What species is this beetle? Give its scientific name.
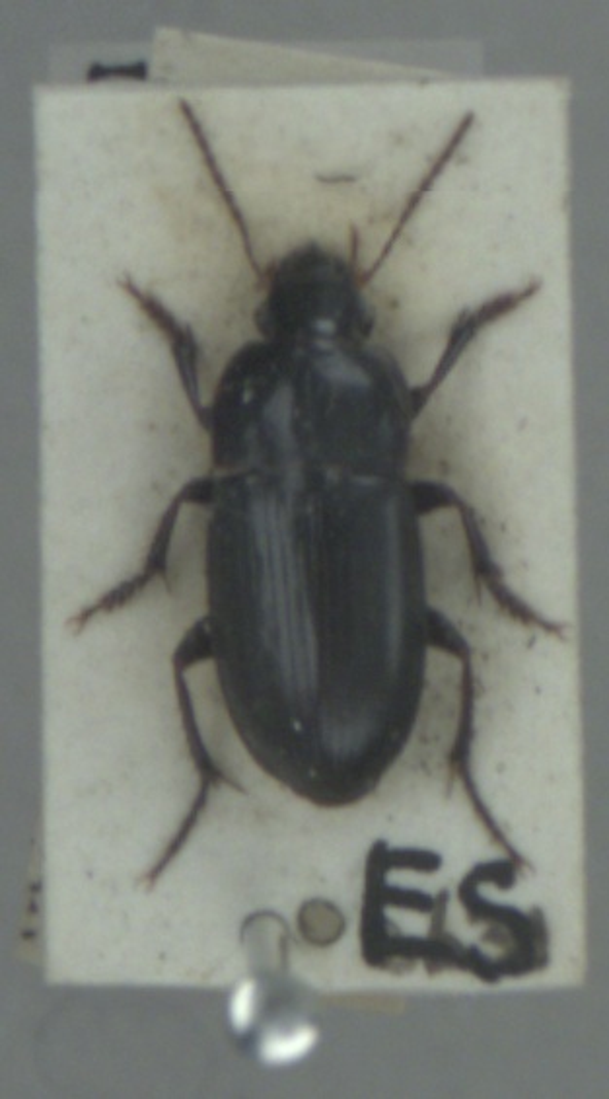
Harpalus anxius
